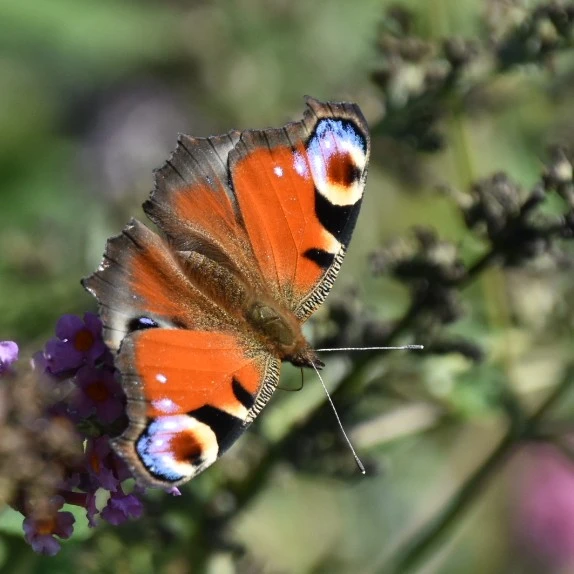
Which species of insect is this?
Aglais io
